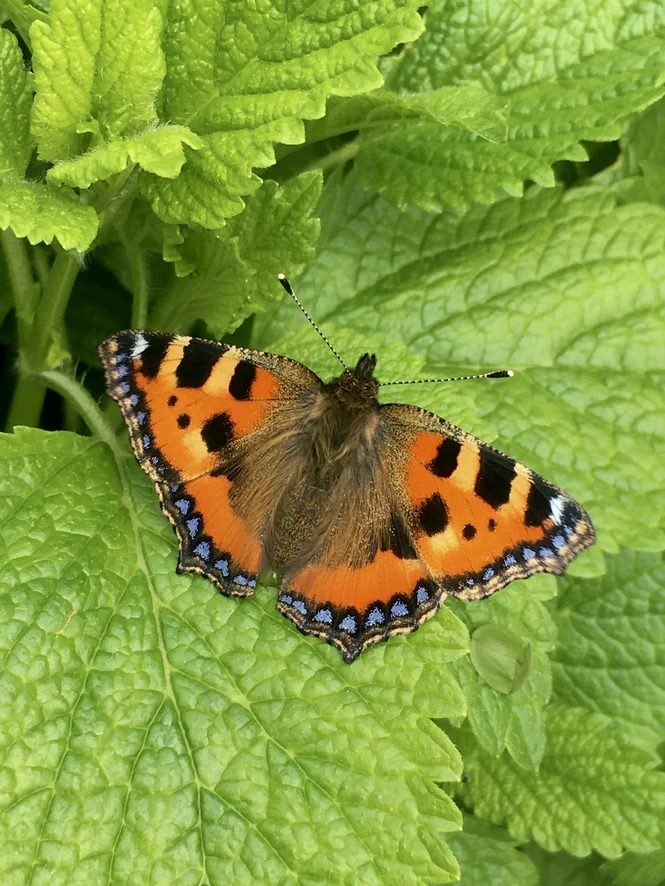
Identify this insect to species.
Aglais urticae
